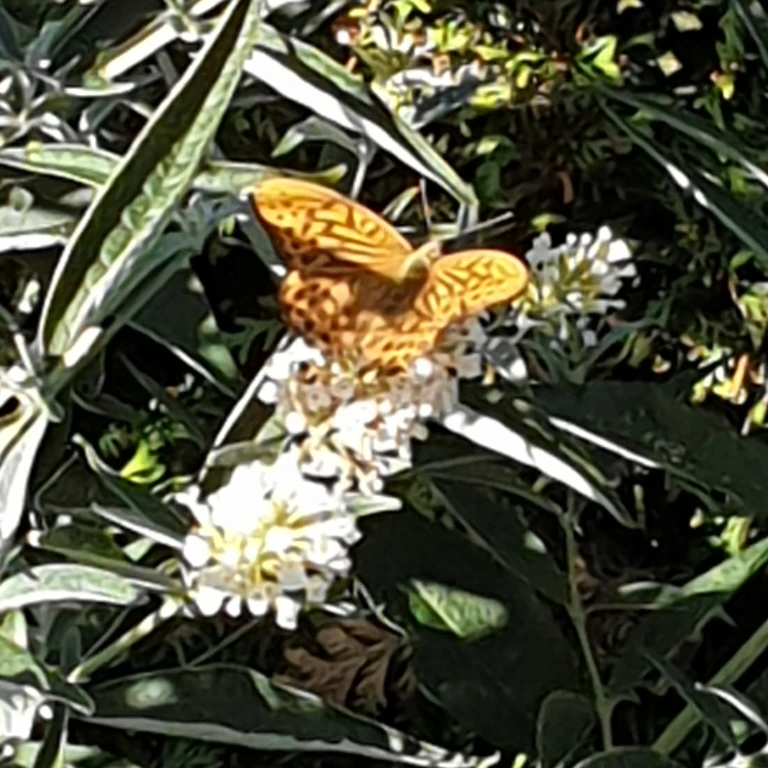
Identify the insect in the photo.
Argynnis paphia
